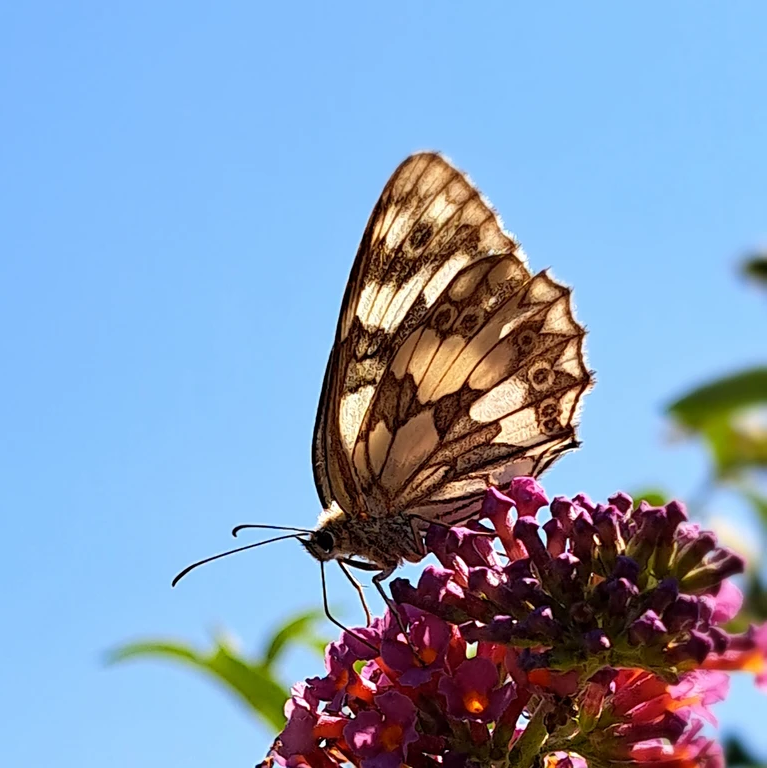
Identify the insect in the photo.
Melanargia galathea
